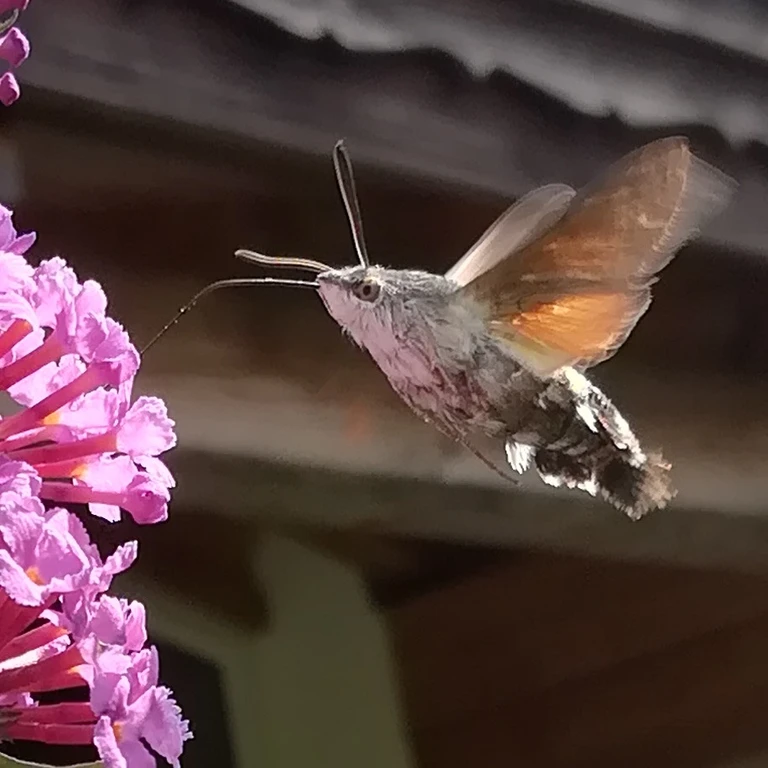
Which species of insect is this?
Macroglossum stellatarum
